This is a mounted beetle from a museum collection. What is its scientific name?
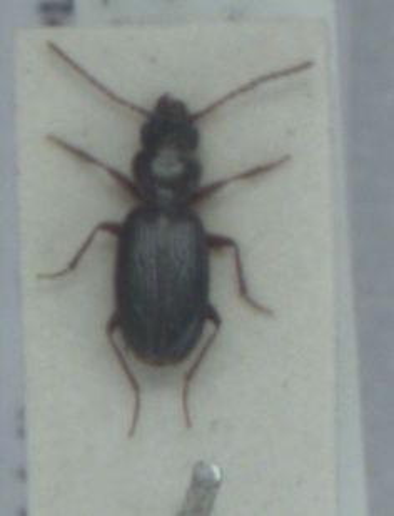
Bembidion nigropiceum
